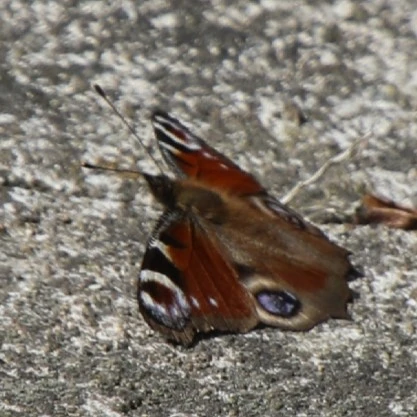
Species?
Aglais io
